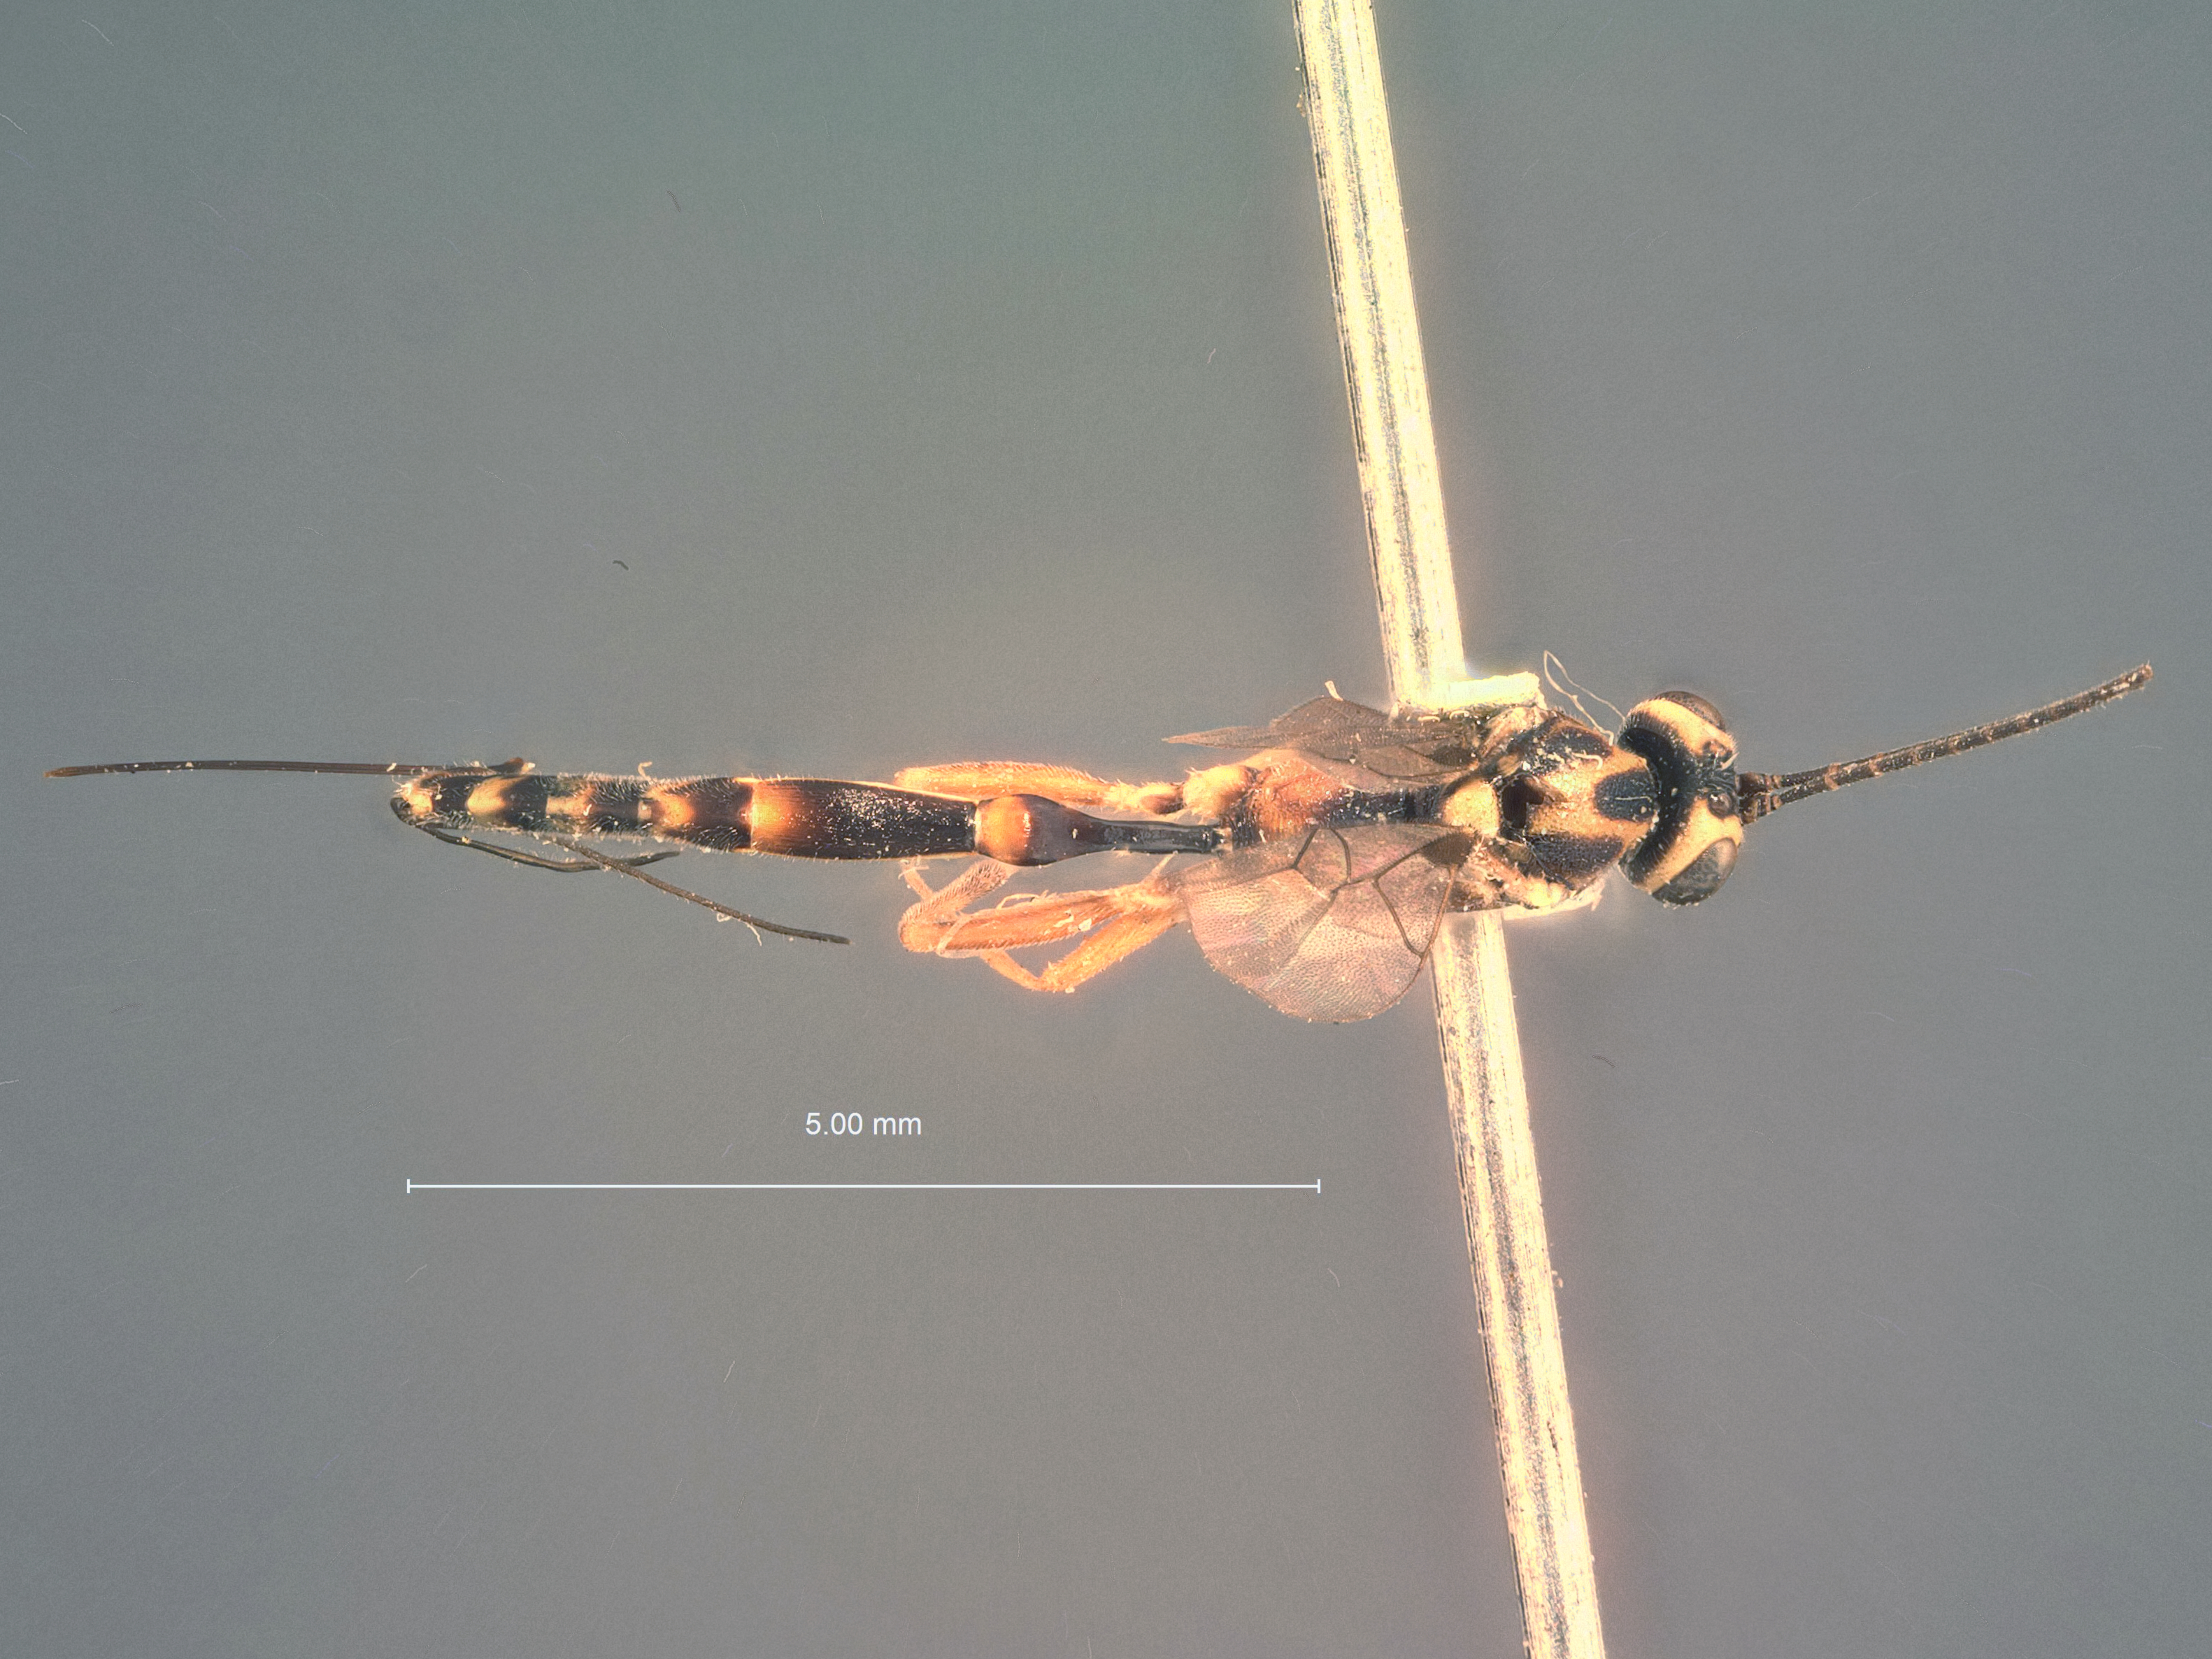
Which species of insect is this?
Temelucha plutellae
